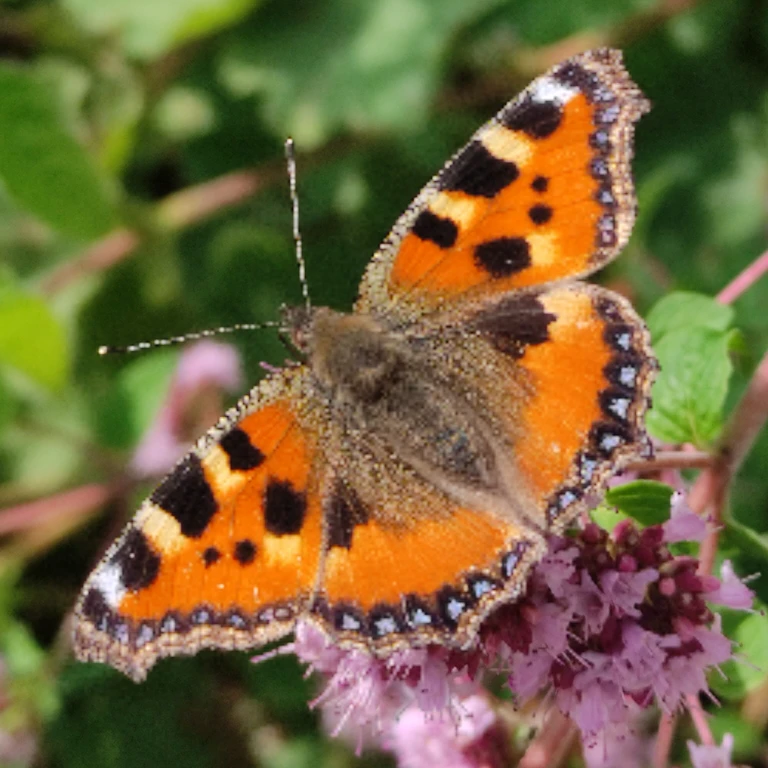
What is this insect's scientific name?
Aglais urticae
